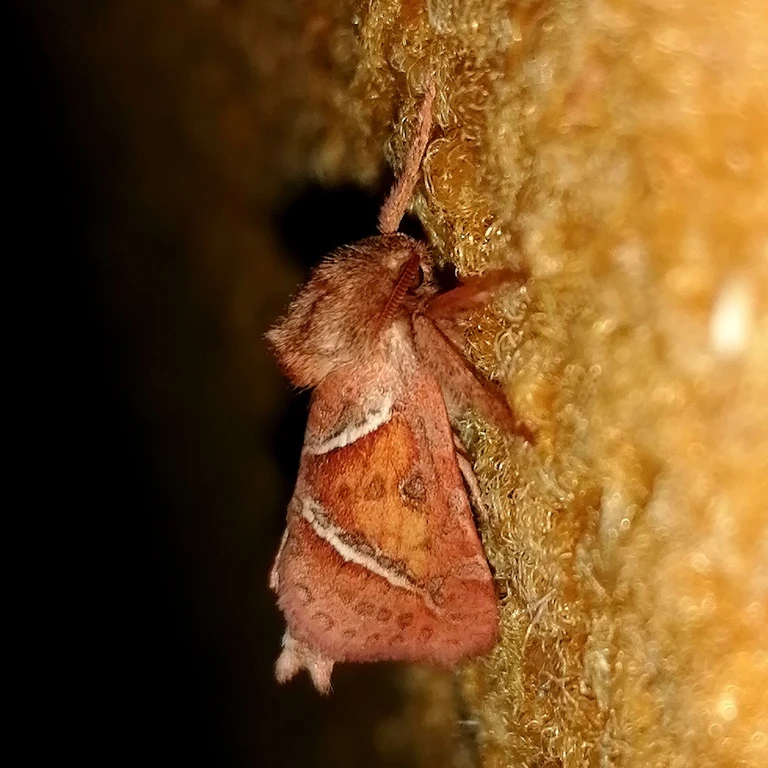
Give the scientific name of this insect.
Triodia sylvina
